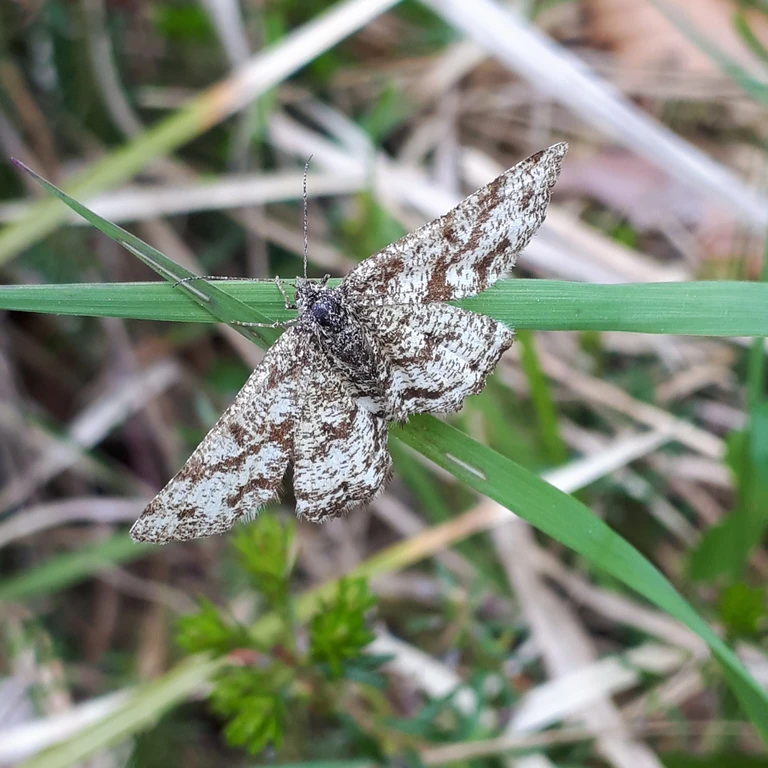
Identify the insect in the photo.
Ematurga atomaria
